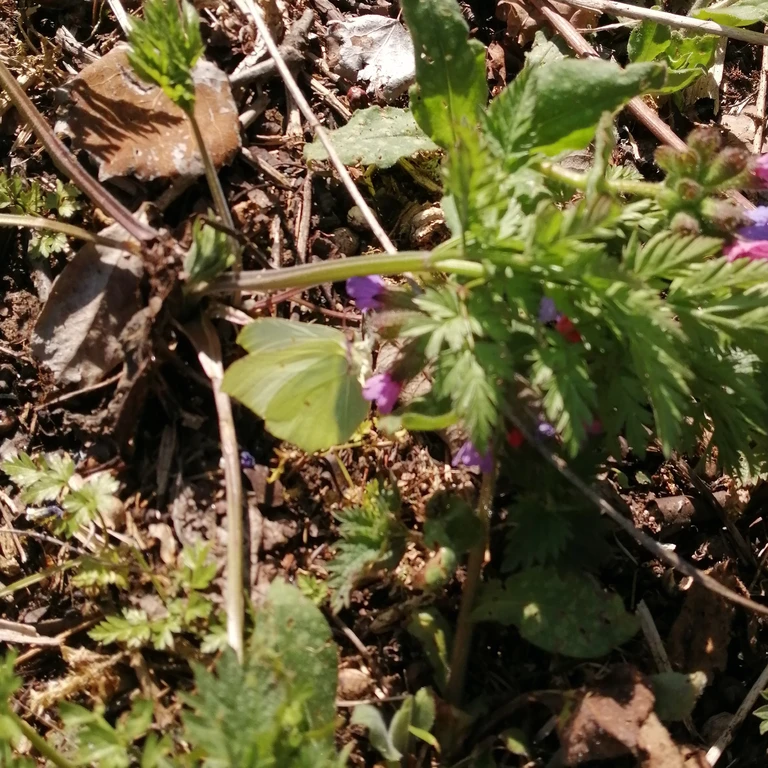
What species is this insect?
Gonepteryx rhamni
